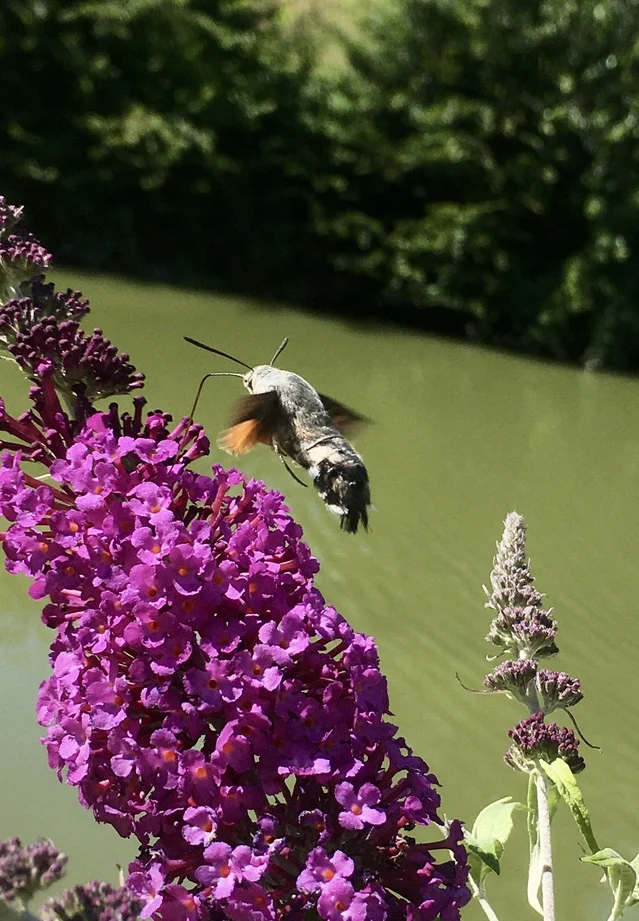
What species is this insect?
Macroglossum stellatarum
